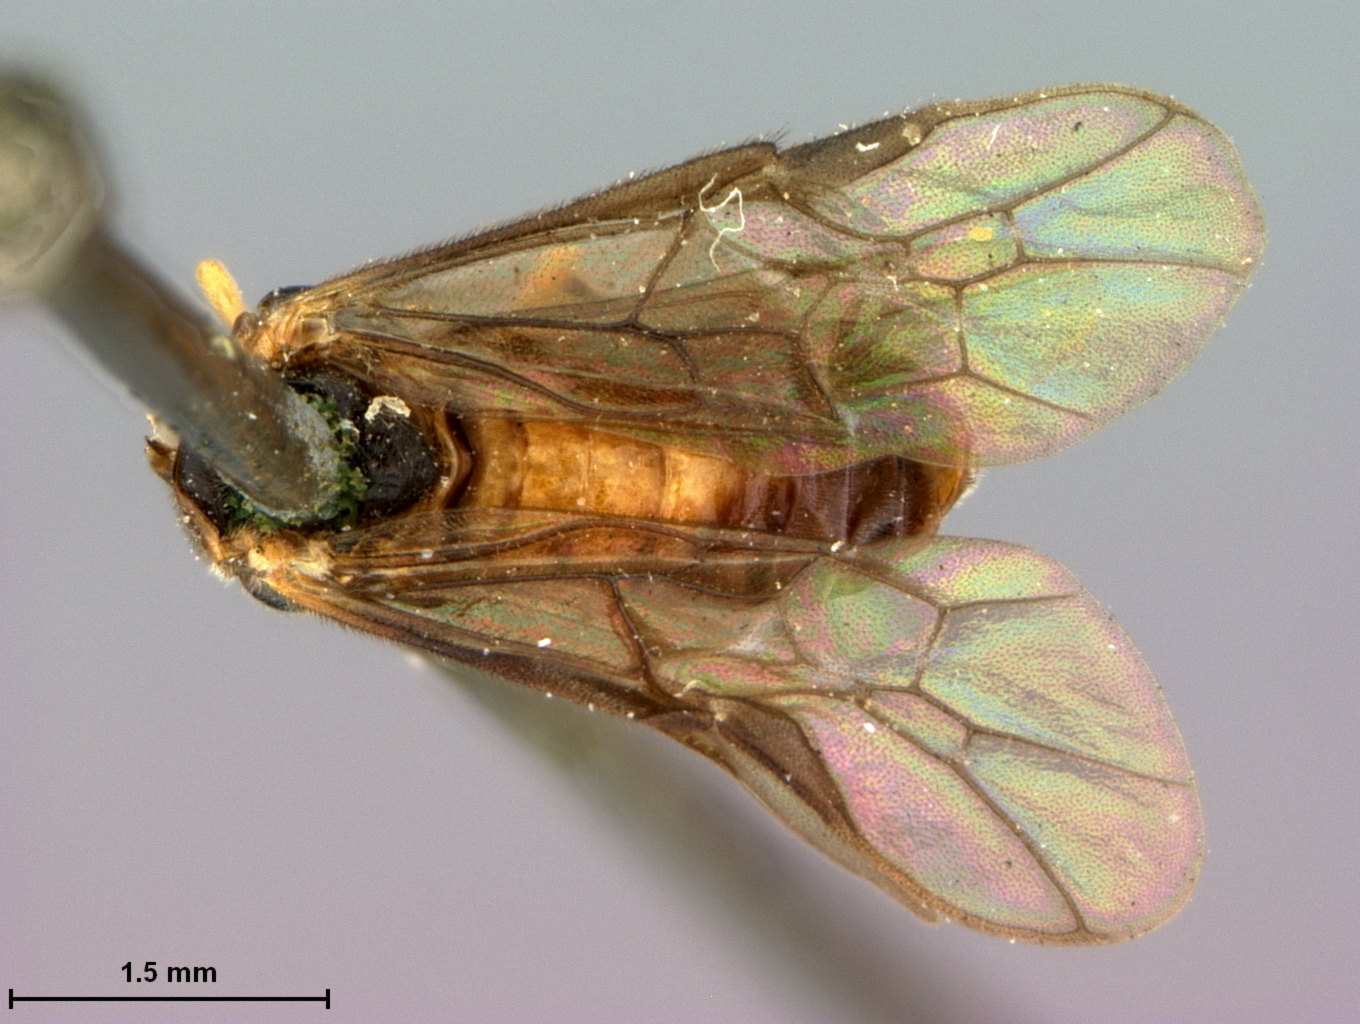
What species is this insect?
Acordulecera basirufa
